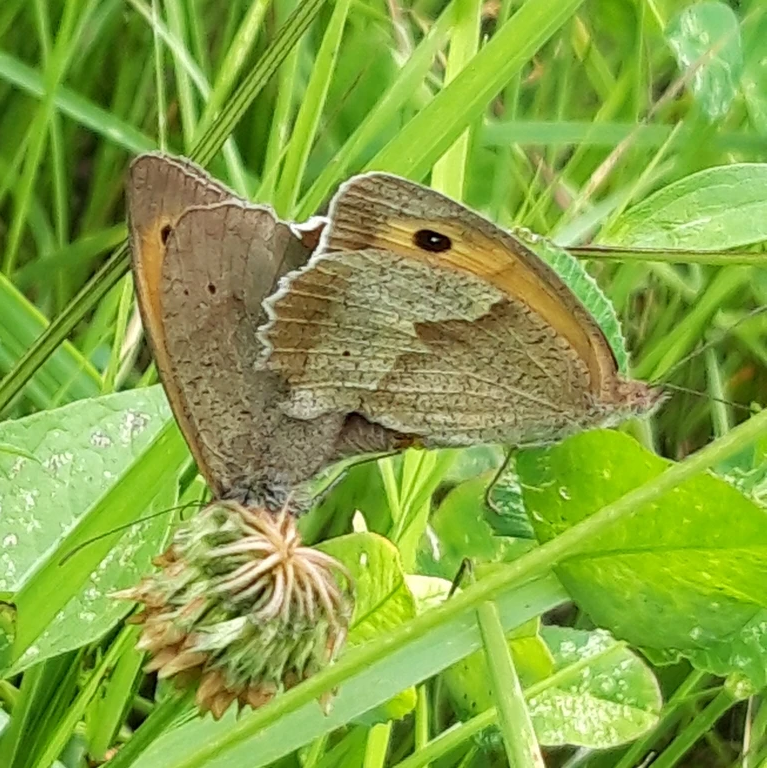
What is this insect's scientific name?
Maniola jurtina
